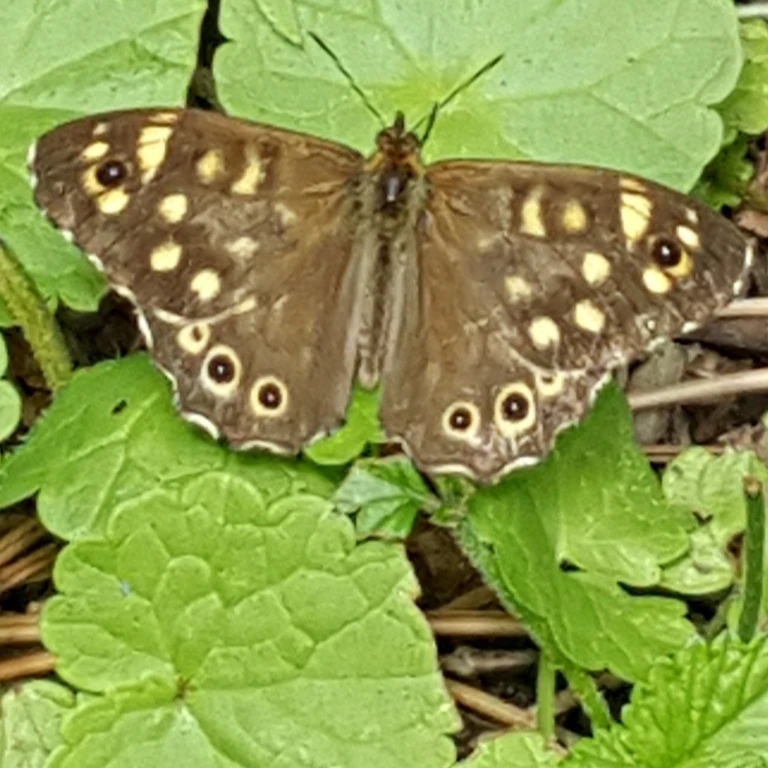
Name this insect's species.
Pararge aegeria
